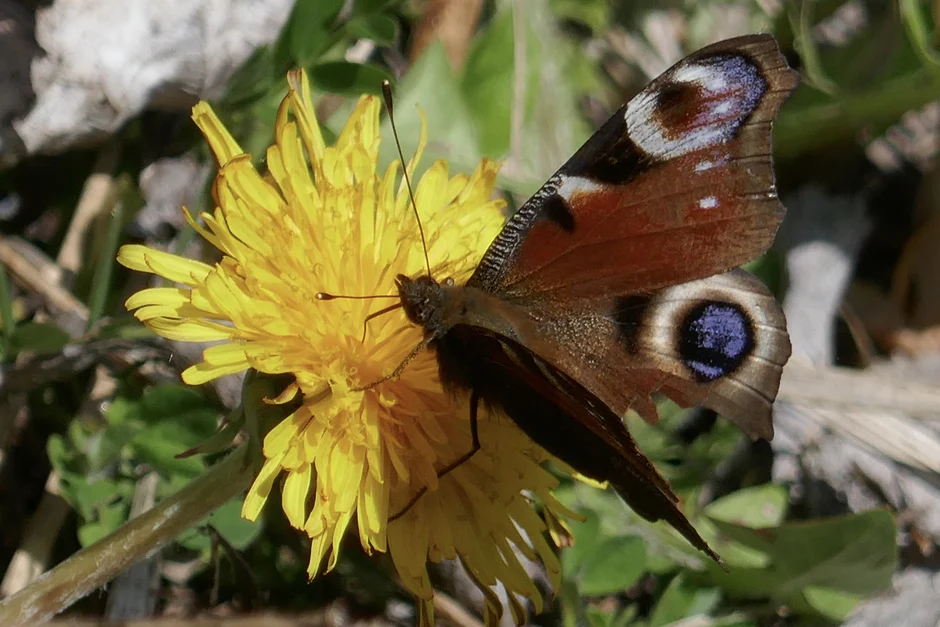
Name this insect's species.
Aglais io
